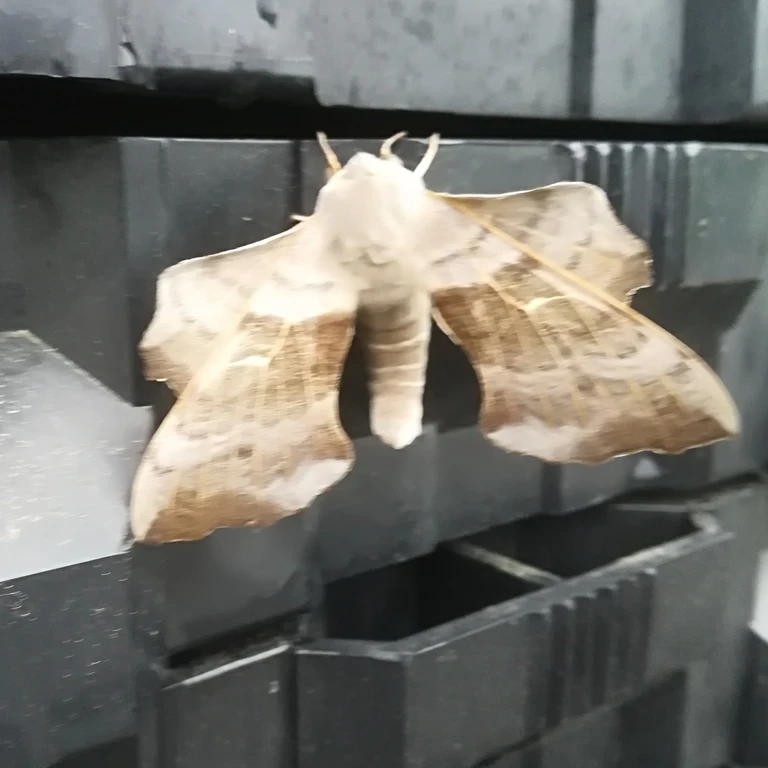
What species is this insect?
Laothoe populi
